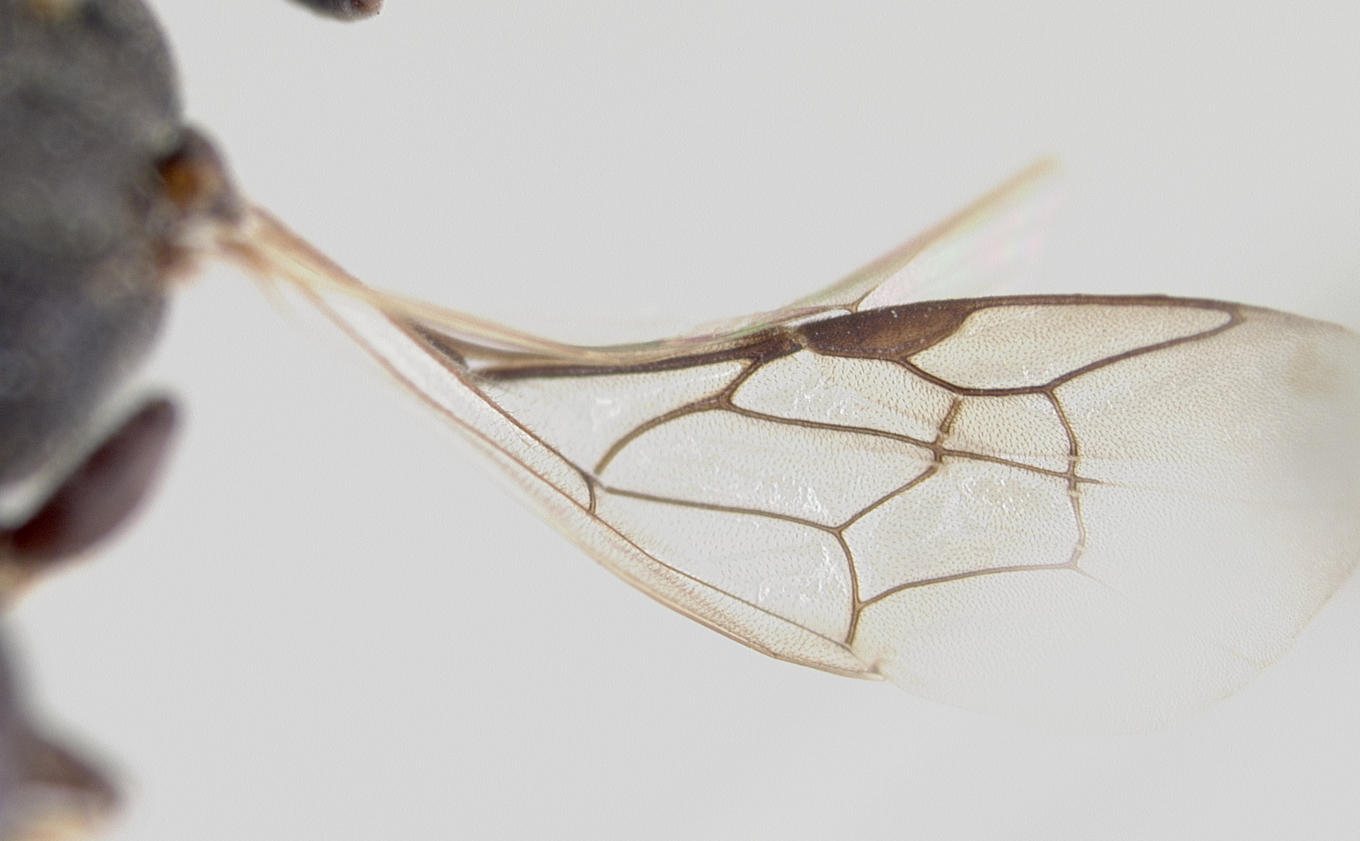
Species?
Prosopis melitina
